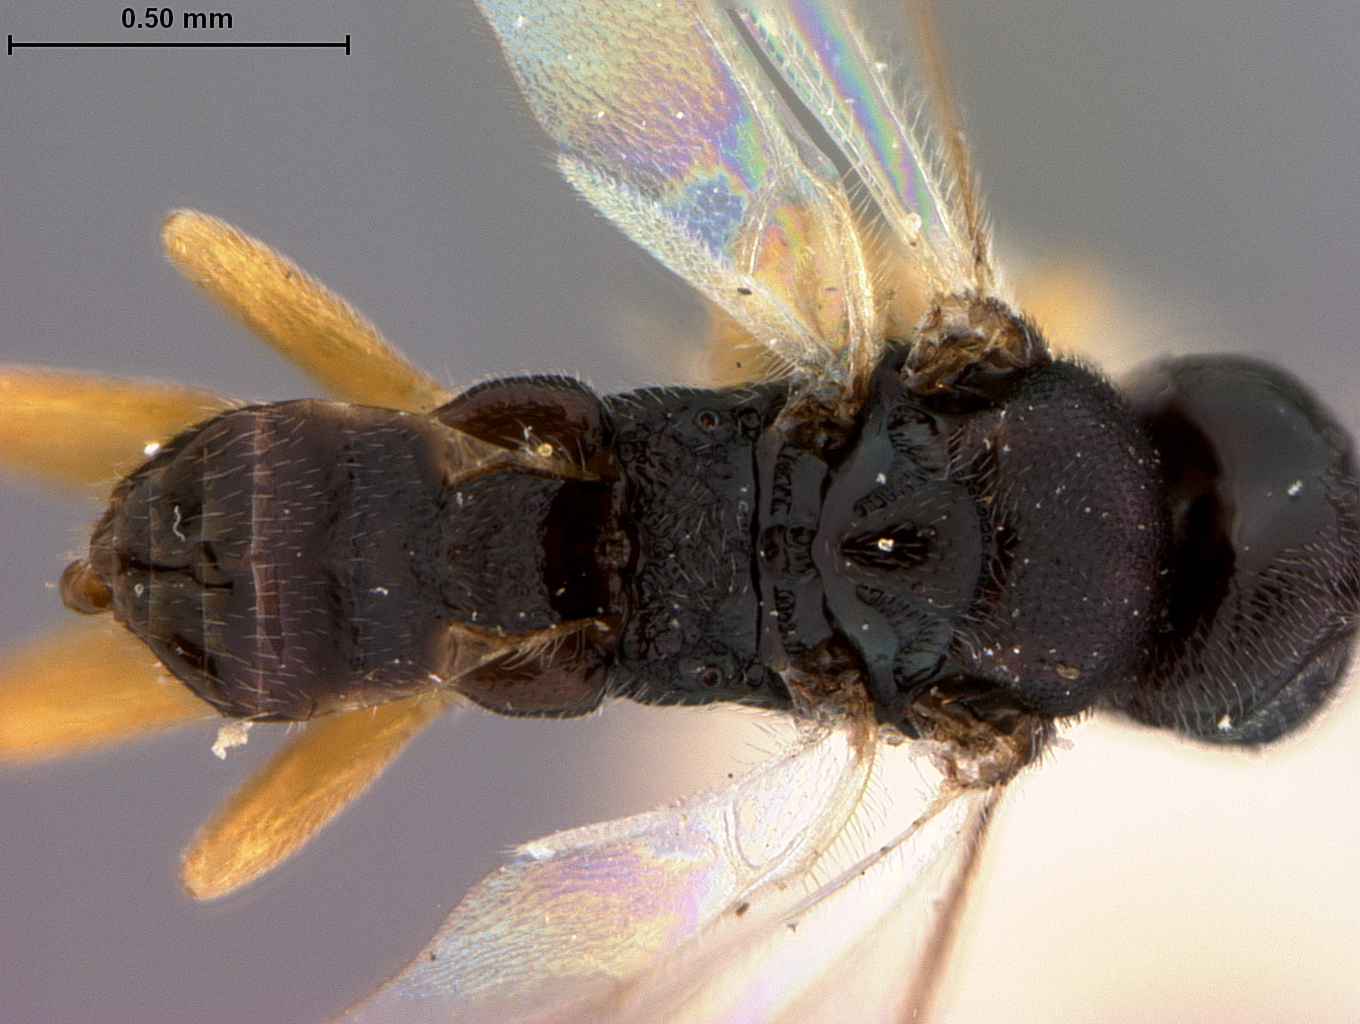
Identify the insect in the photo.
Apanteles alypiae
